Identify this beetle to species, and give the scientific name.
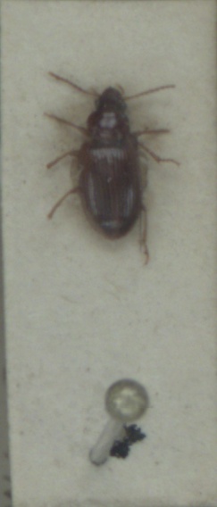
Bradycellus verbasci
